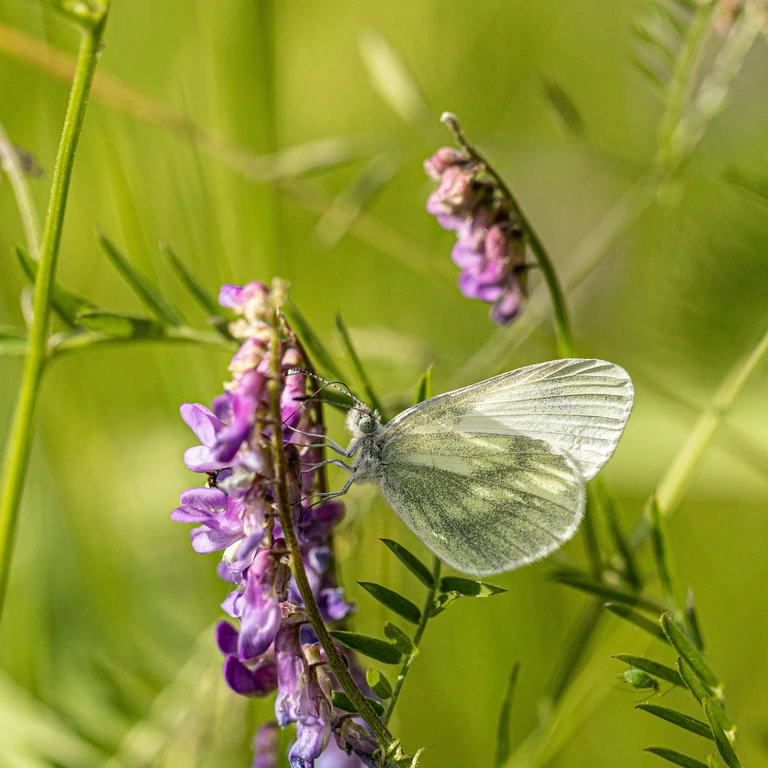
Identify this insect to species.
Leptidea sinapis/juvernica
